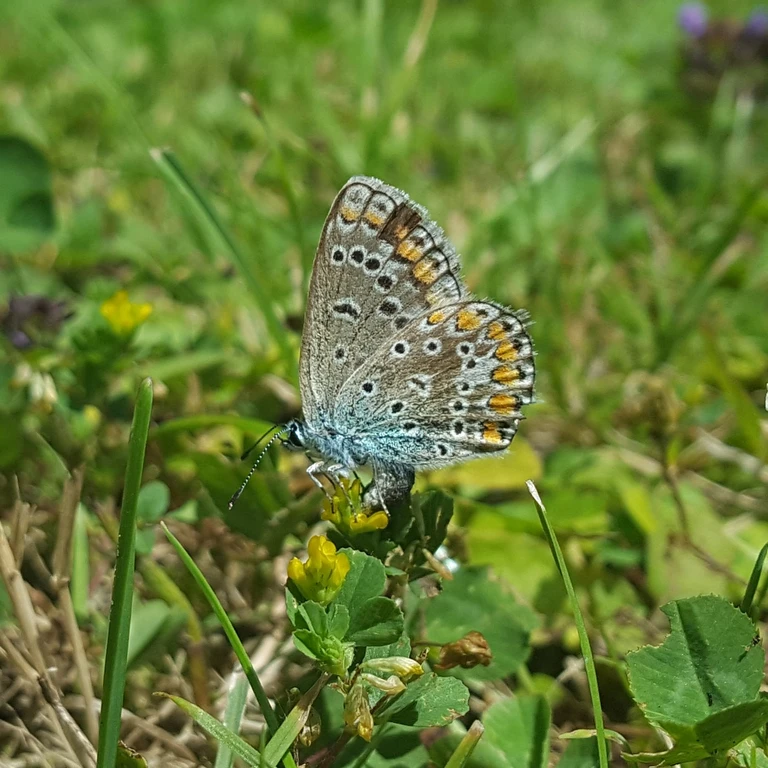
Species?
Polyommatus icarus
